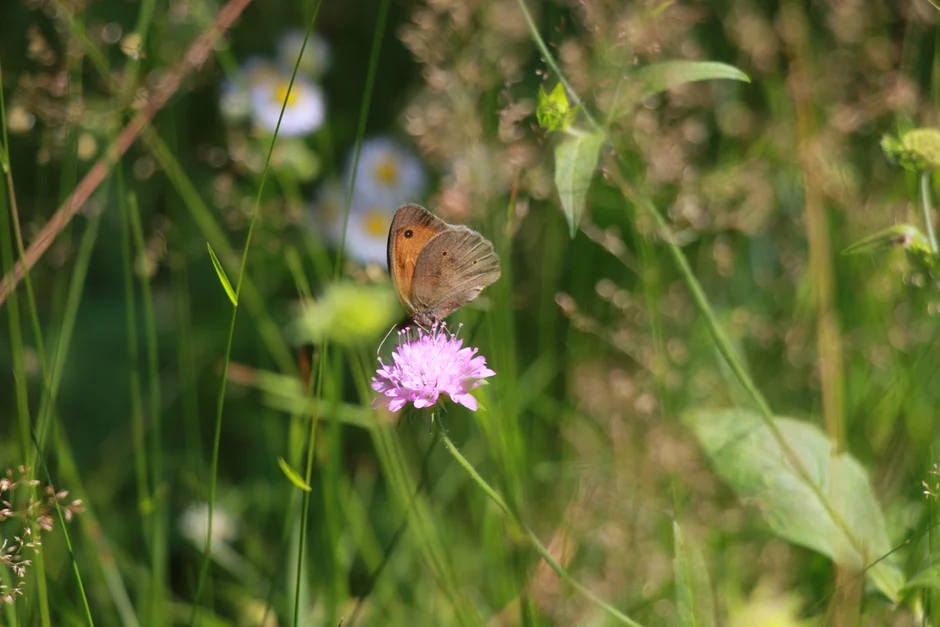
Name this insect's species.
Maniola jurtina
